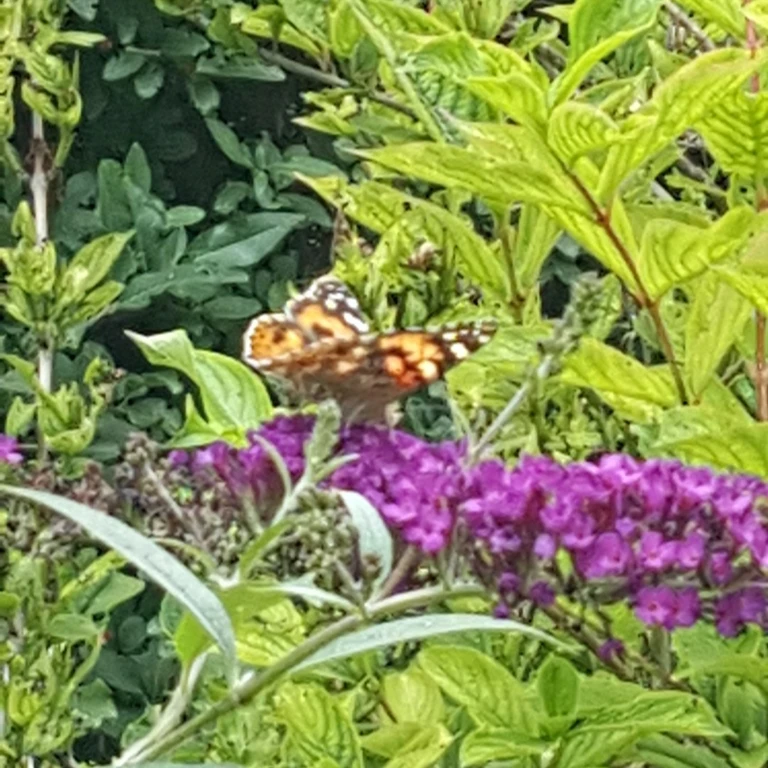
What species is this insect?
Vanessa cardui
